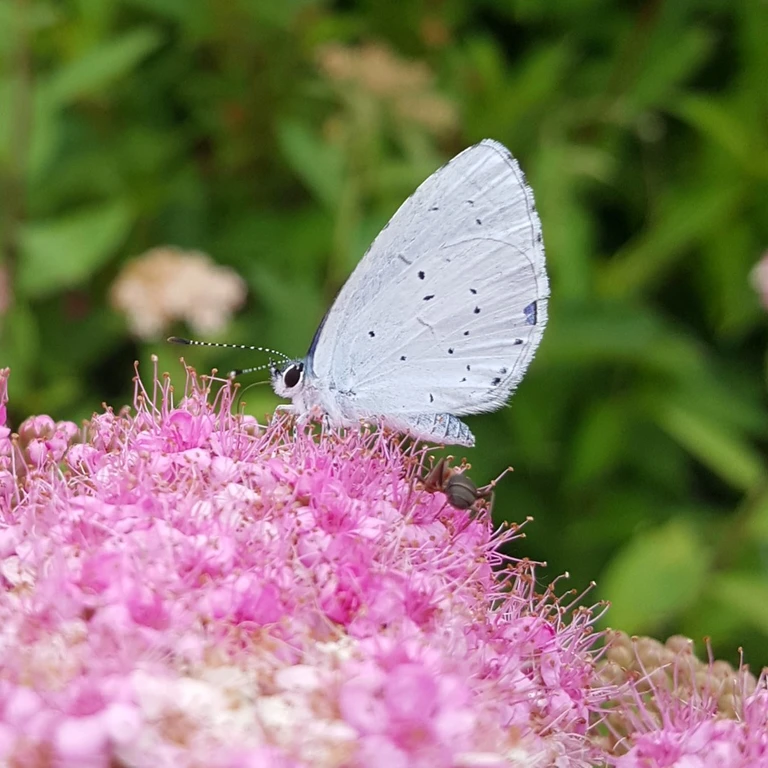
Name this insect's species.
Celastrina argiolus
